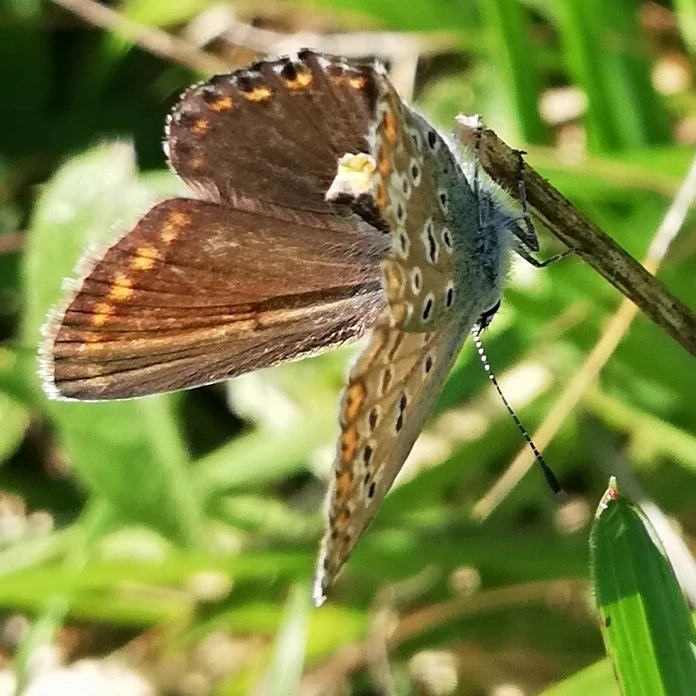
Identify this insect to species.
Polyommatus icarus
